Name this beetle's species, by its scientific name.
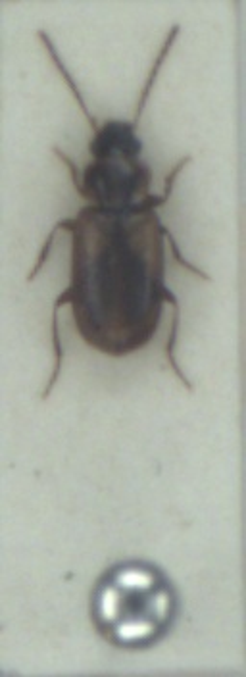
Acupalpus dorsalis
